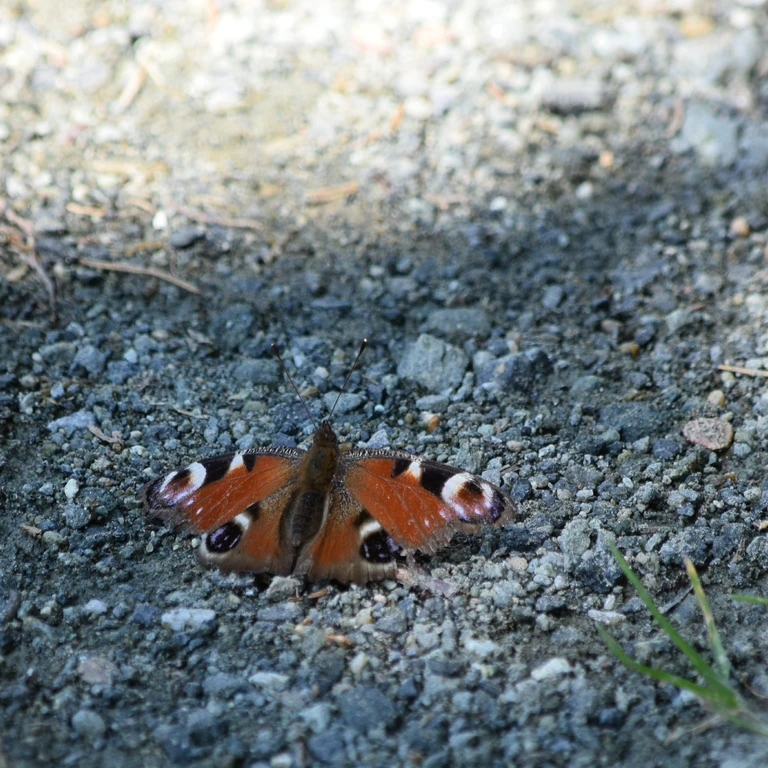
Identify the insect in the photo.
Aglais io
